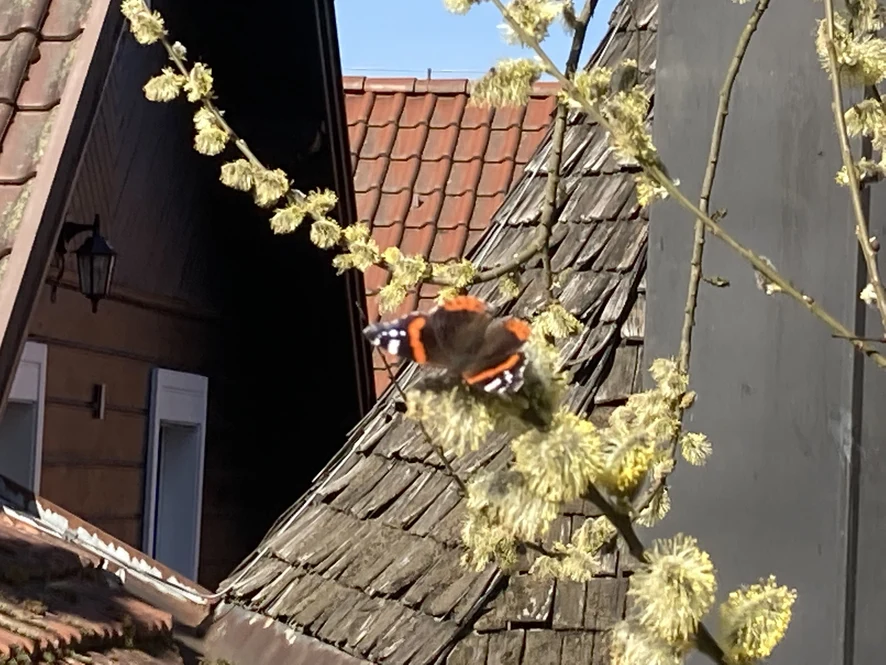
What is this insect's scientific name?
Vanessa atalanta
